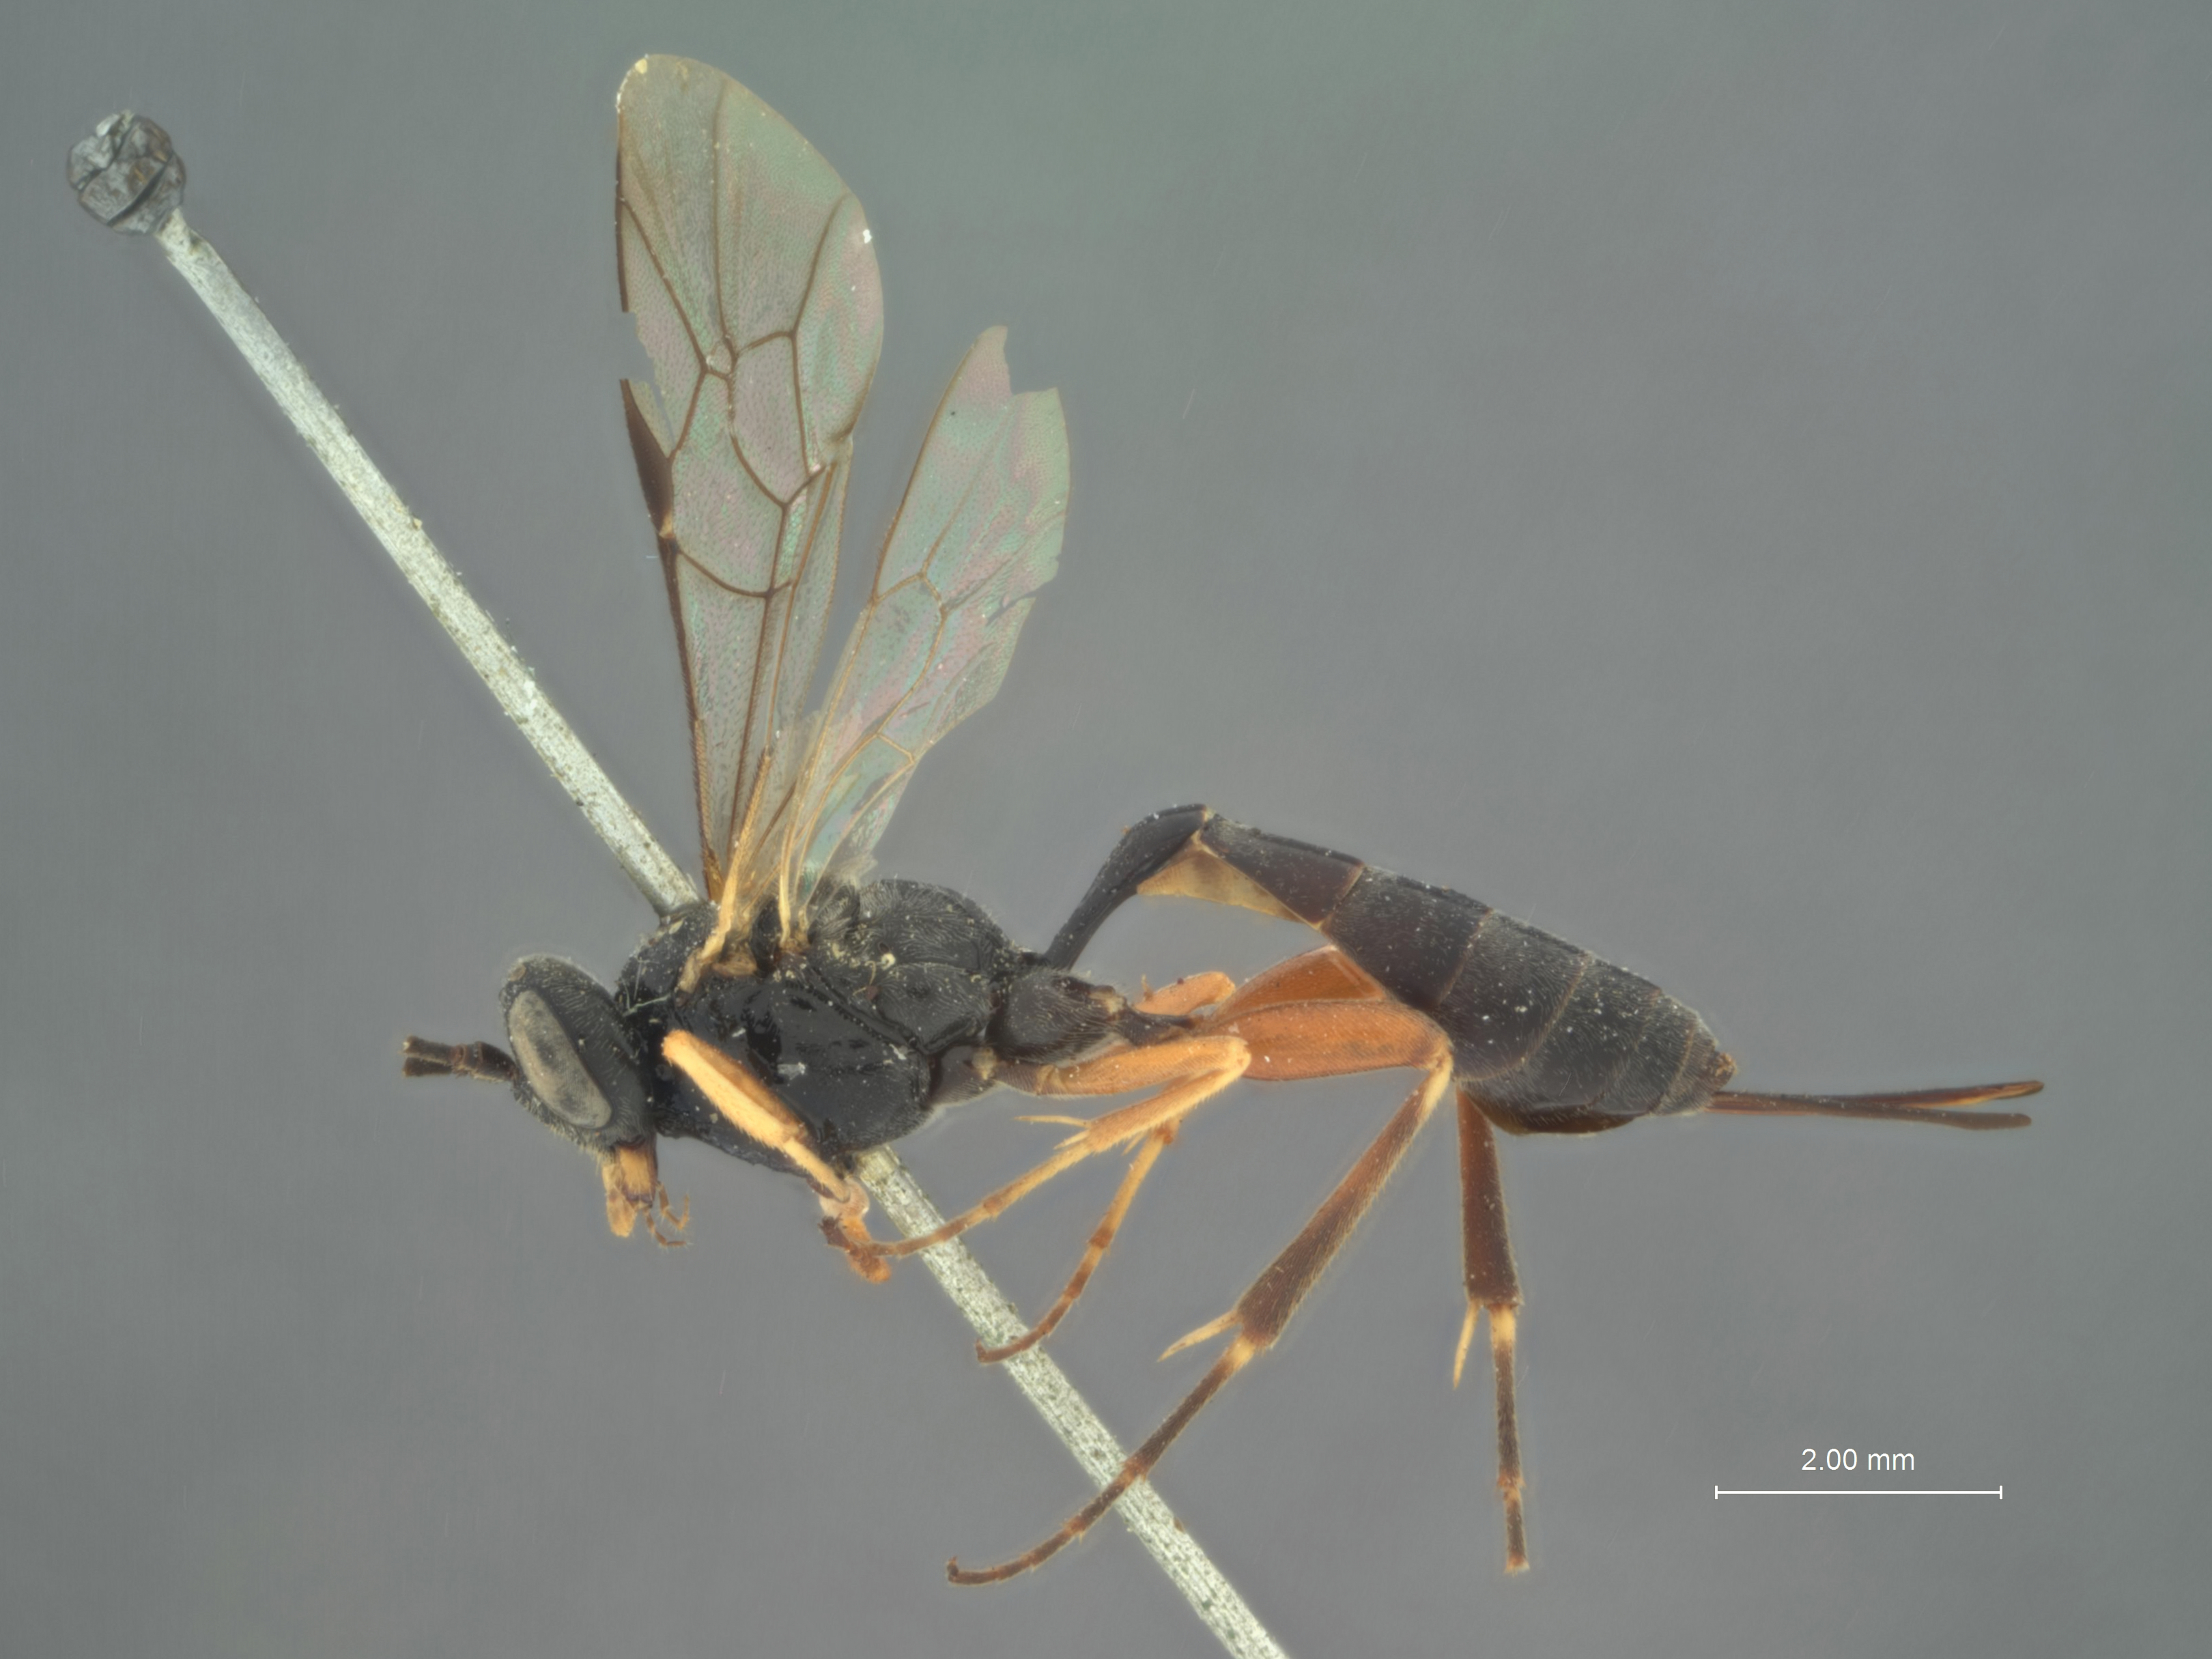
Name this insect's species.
Limneria fura
